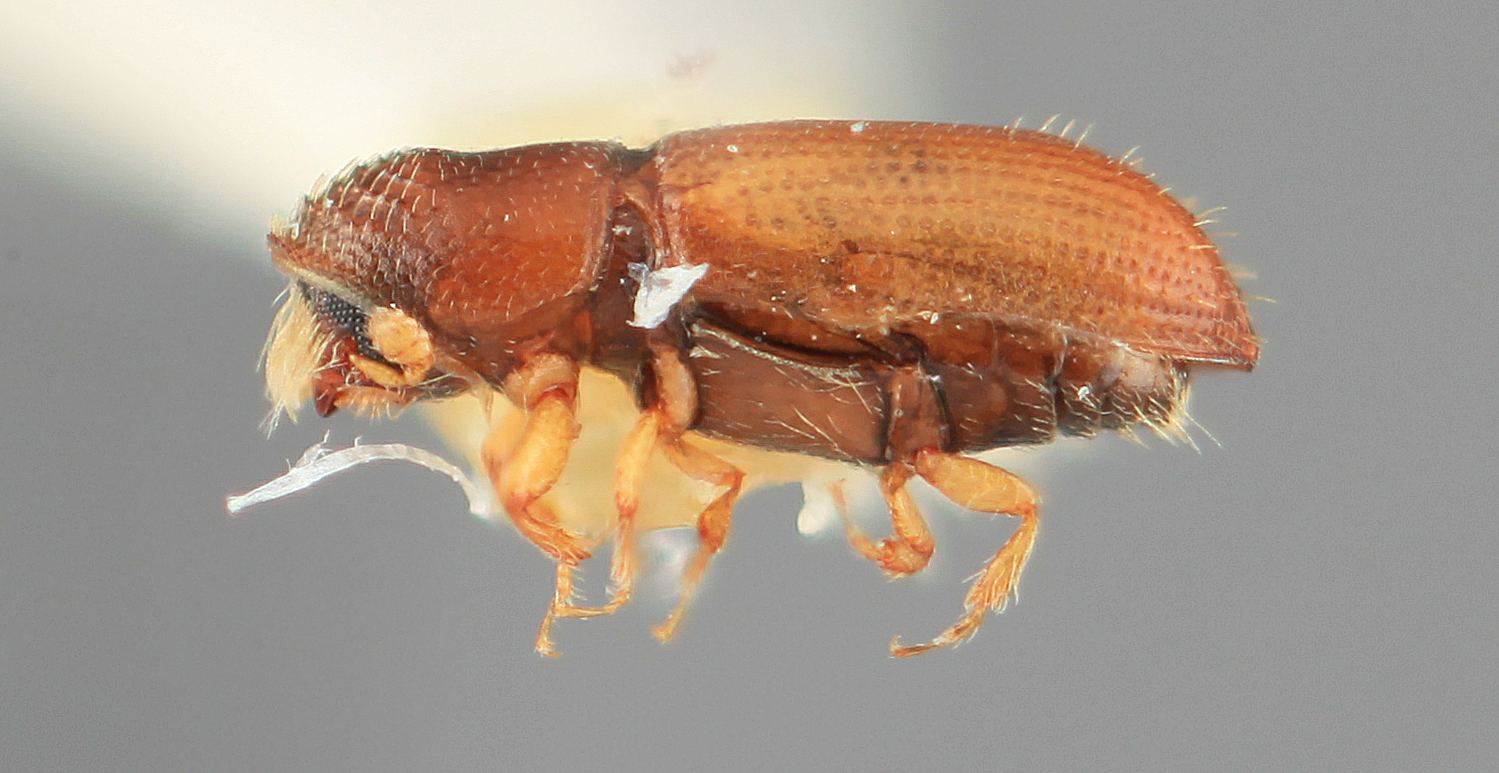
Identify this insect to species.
Pityophthorus nugalis
